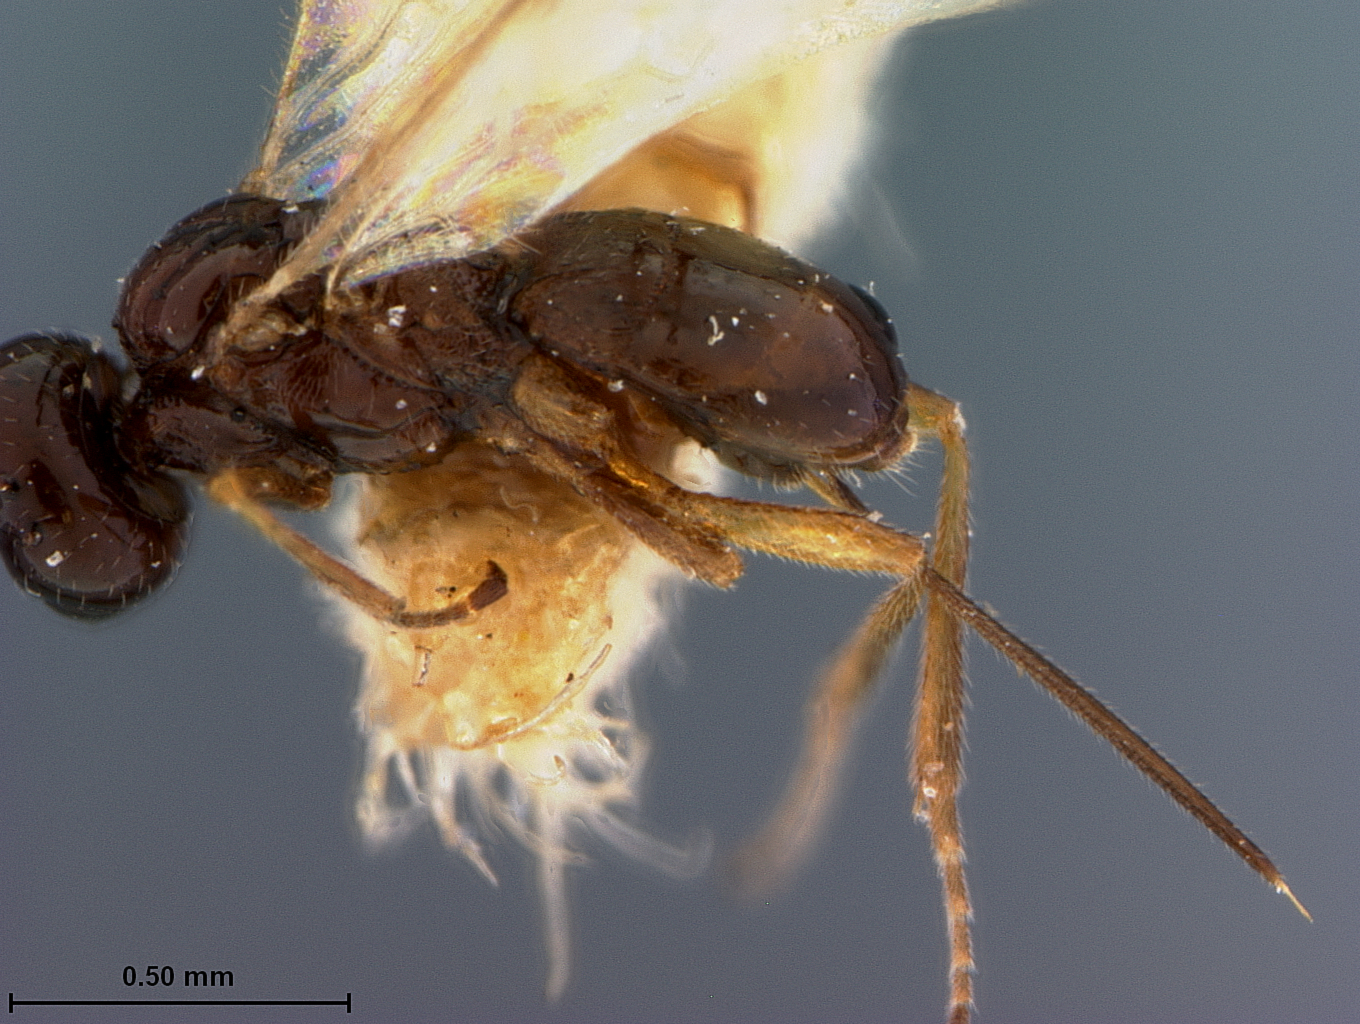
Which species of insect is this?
Triaspis matercula
